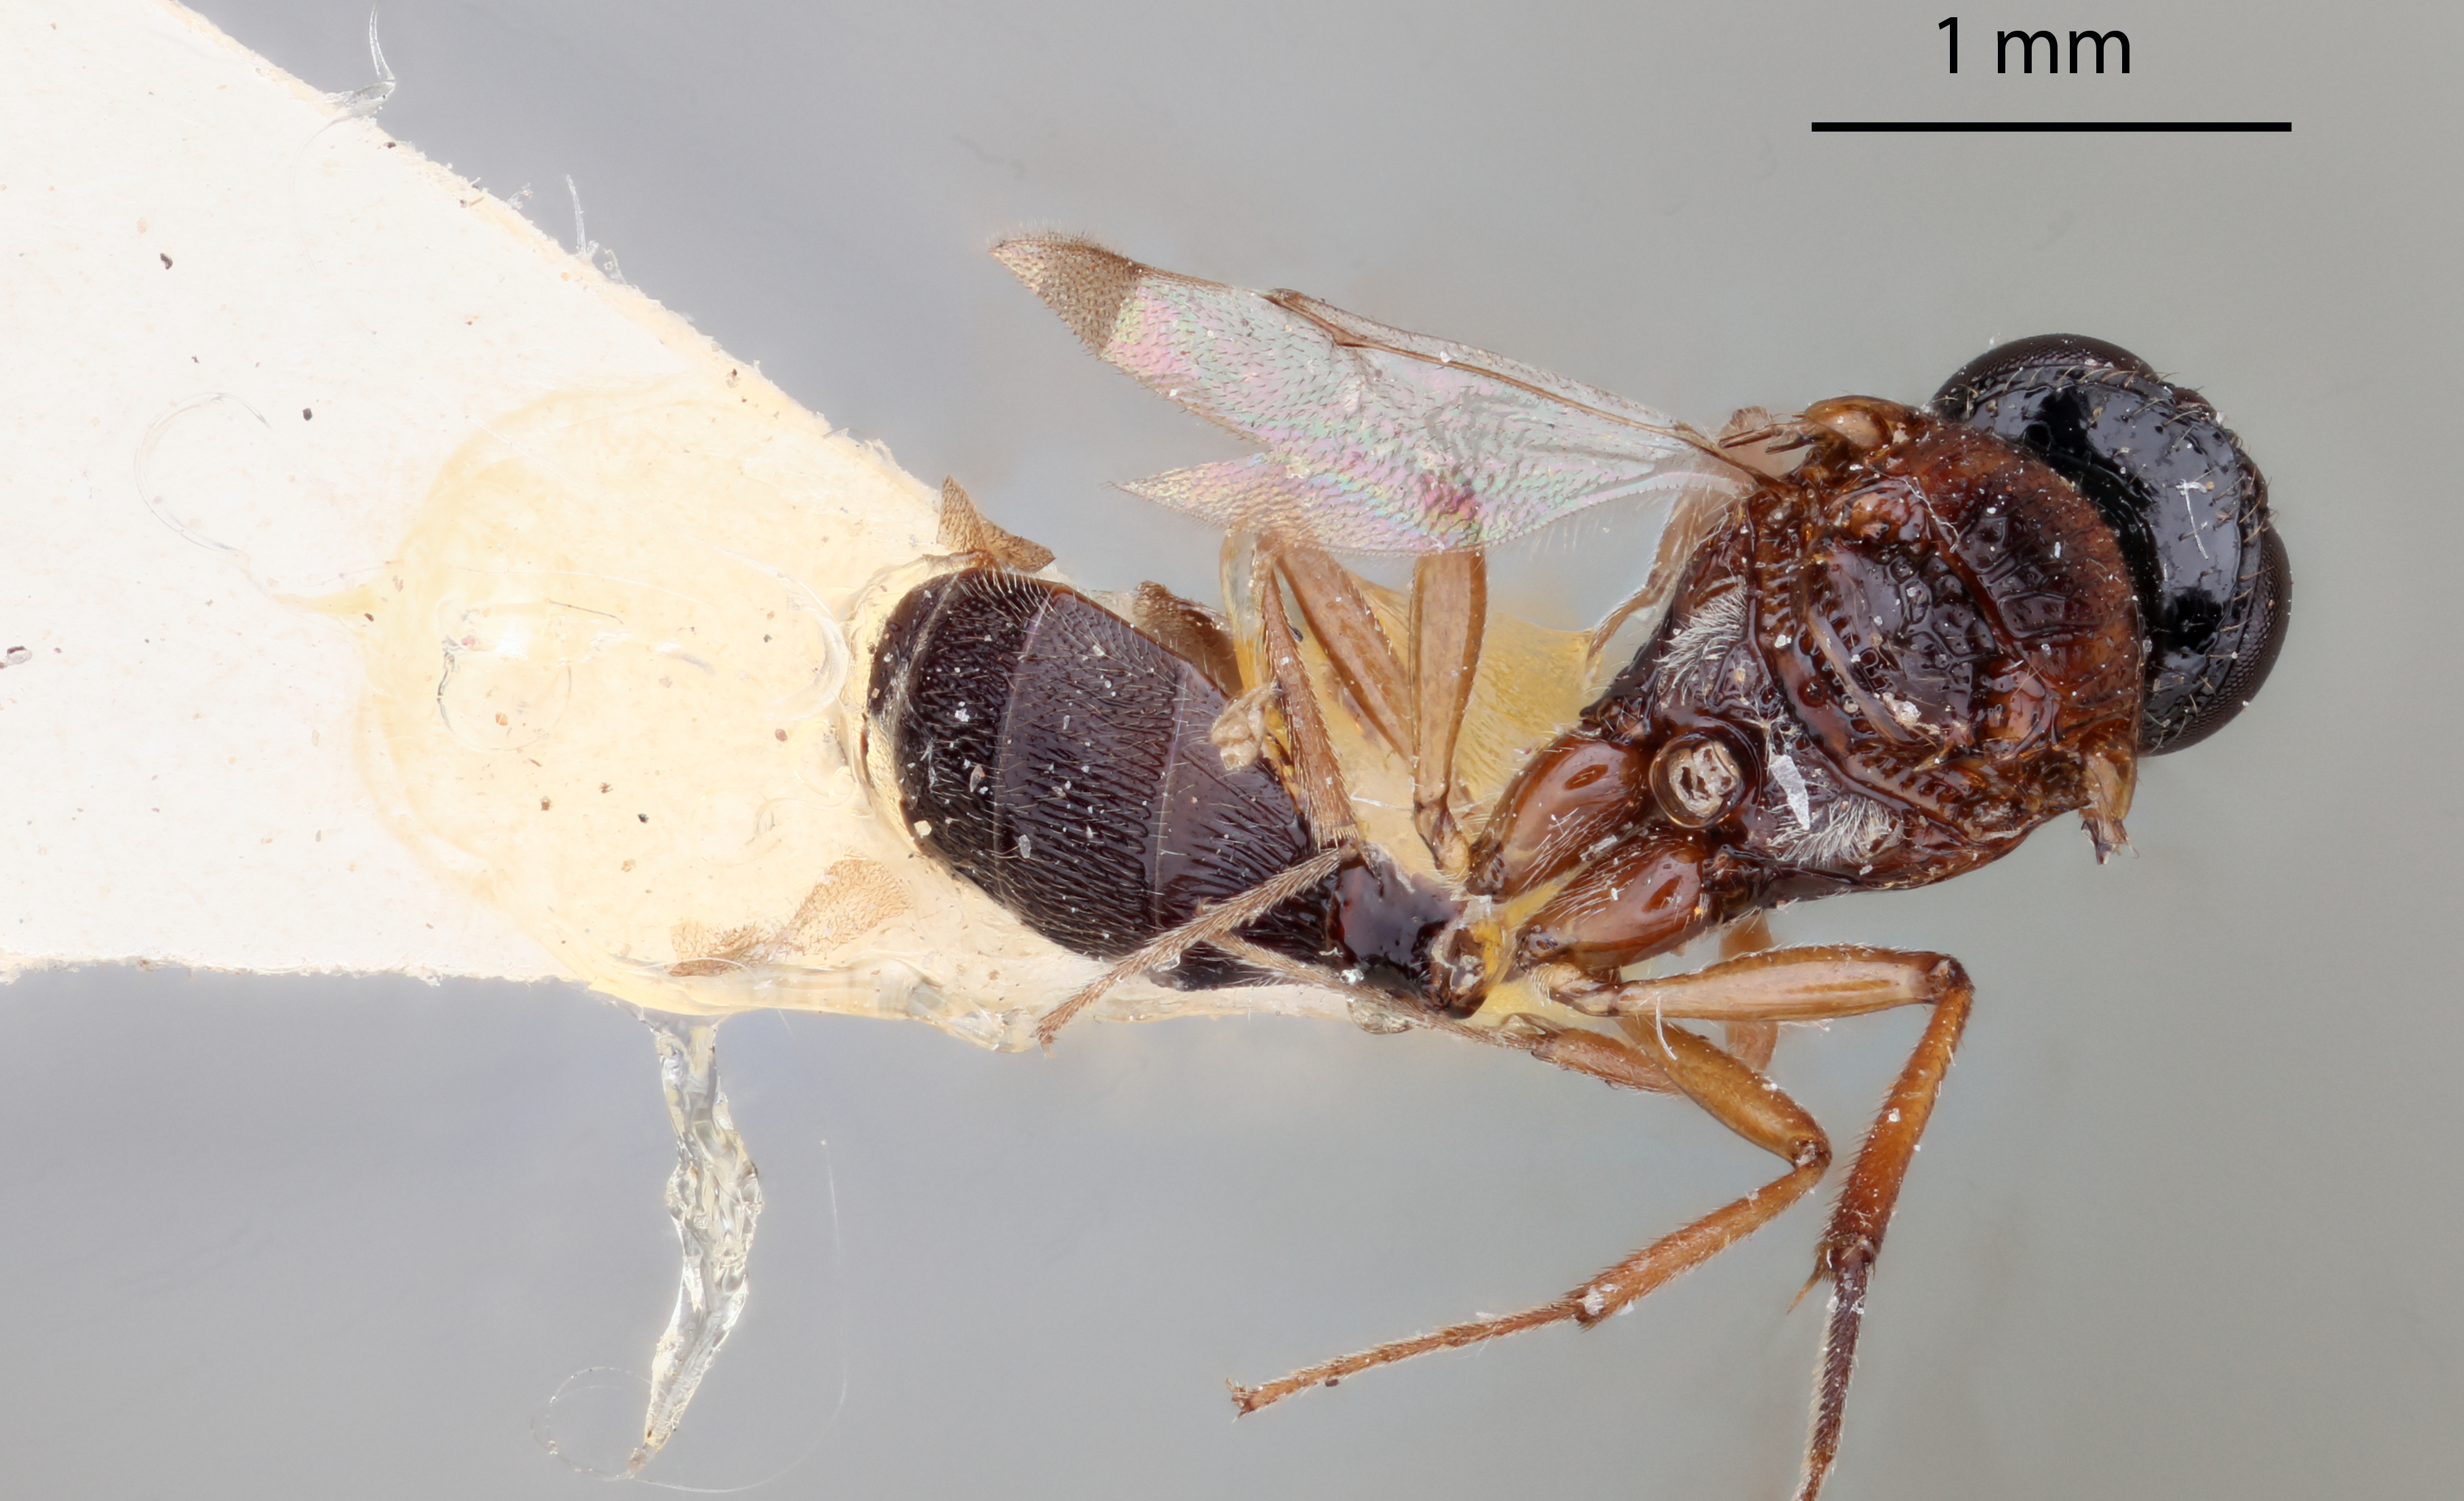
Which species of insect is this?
Dichoteleas indicus
